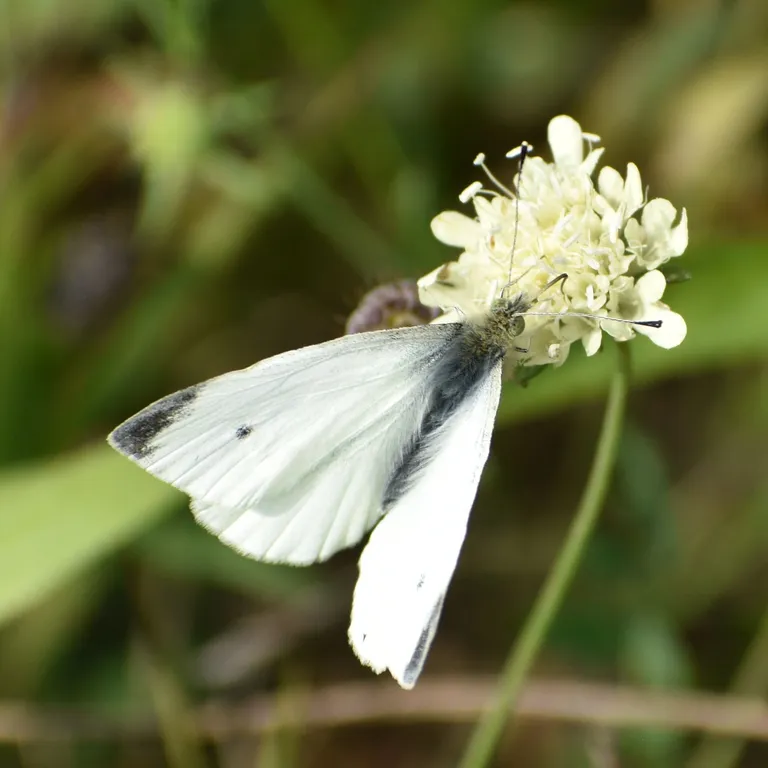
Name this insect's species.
Pieris rapae
